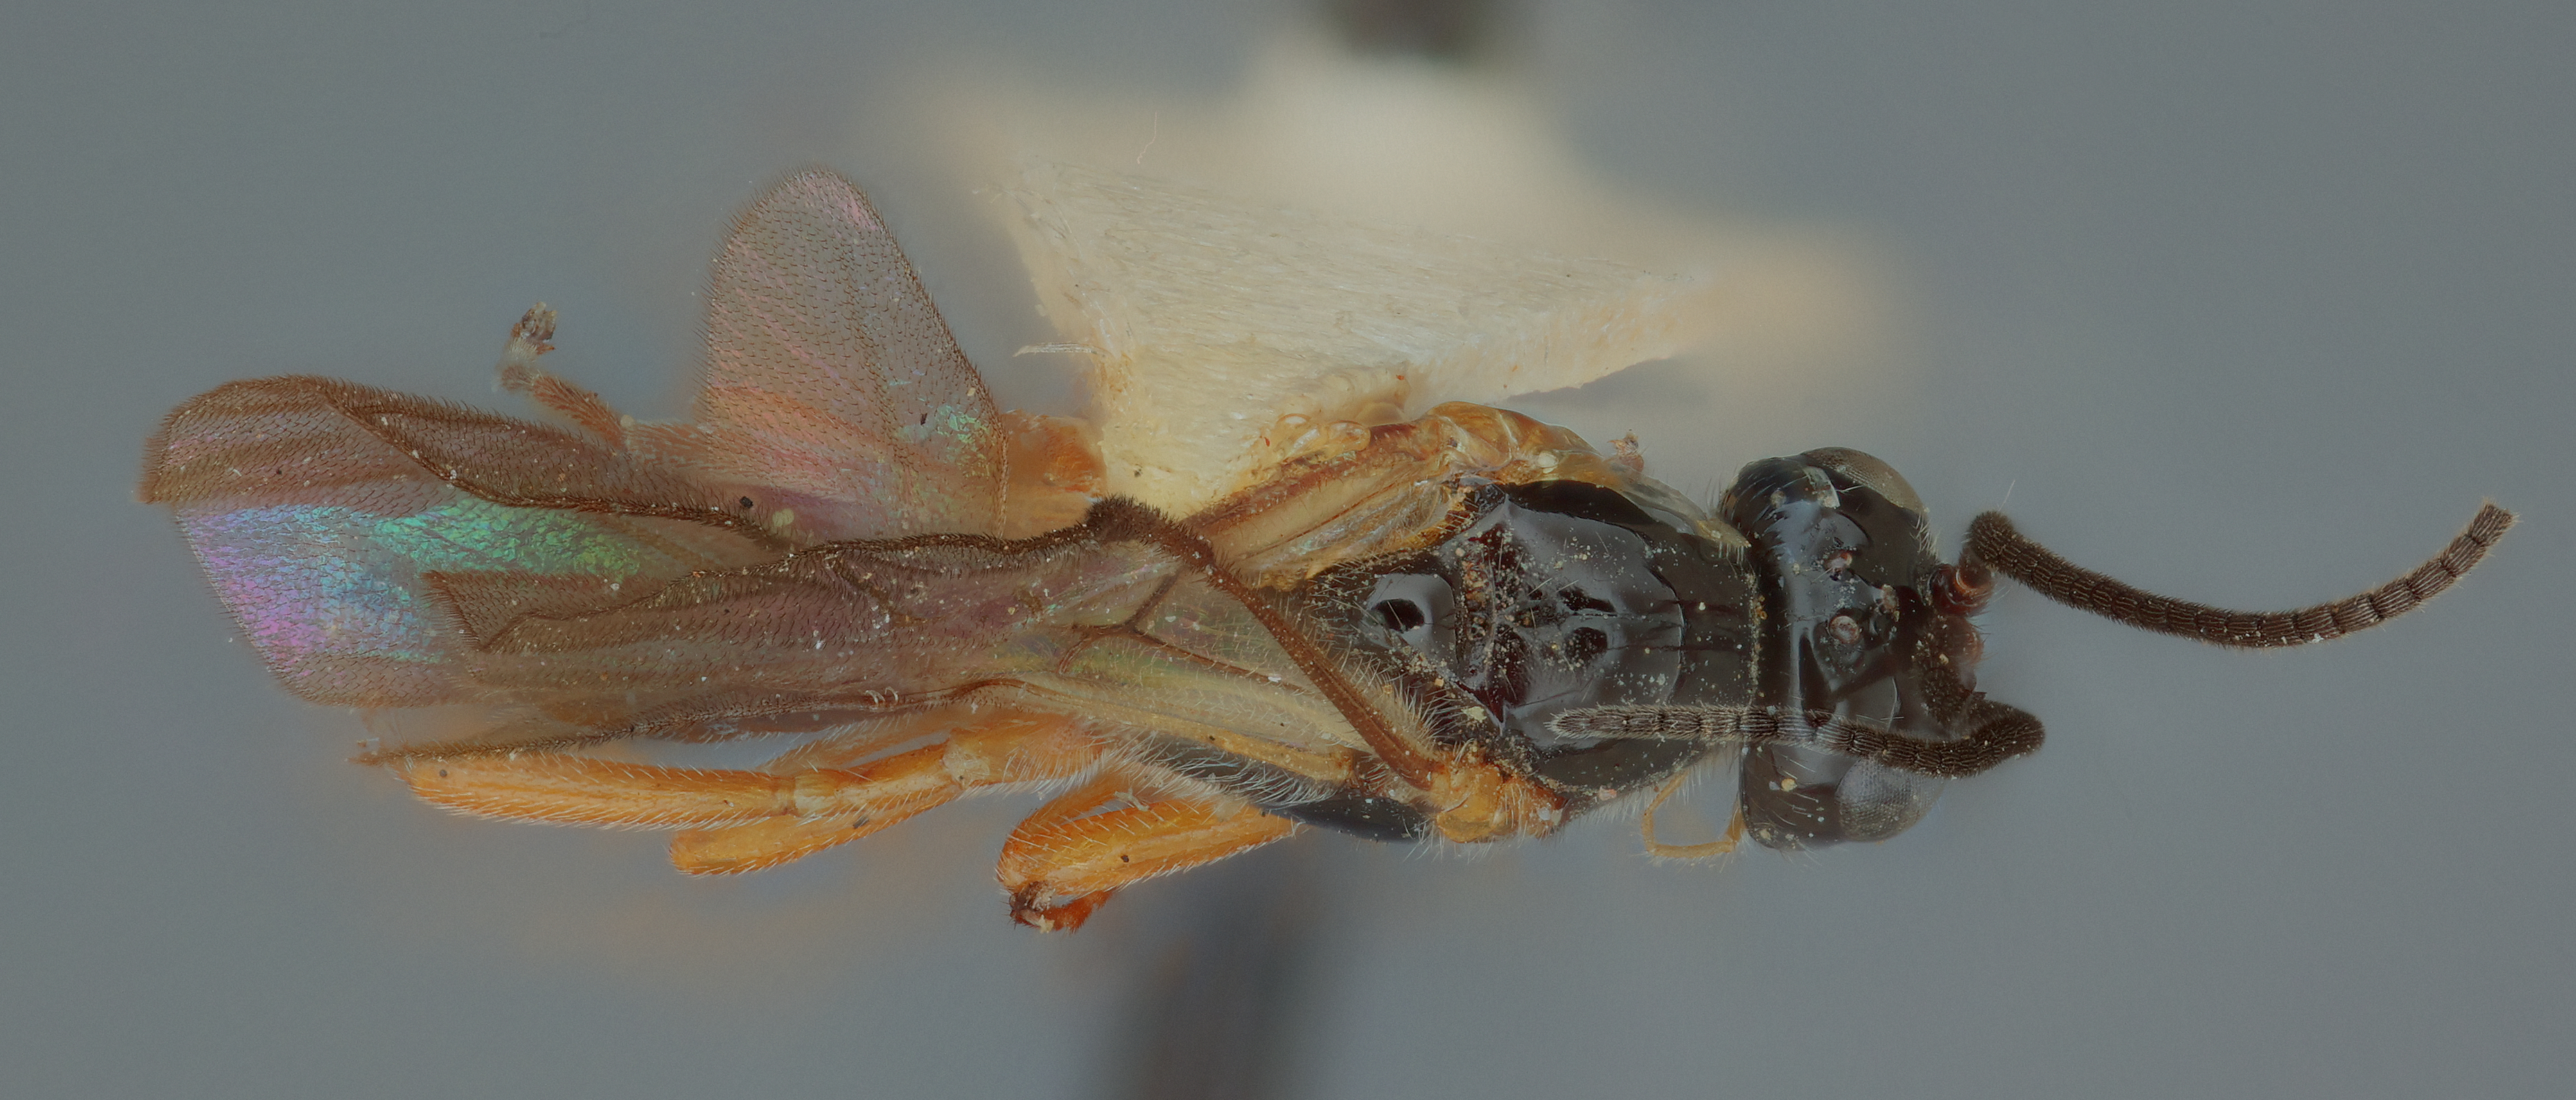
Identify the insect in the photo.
Opius numerosus
